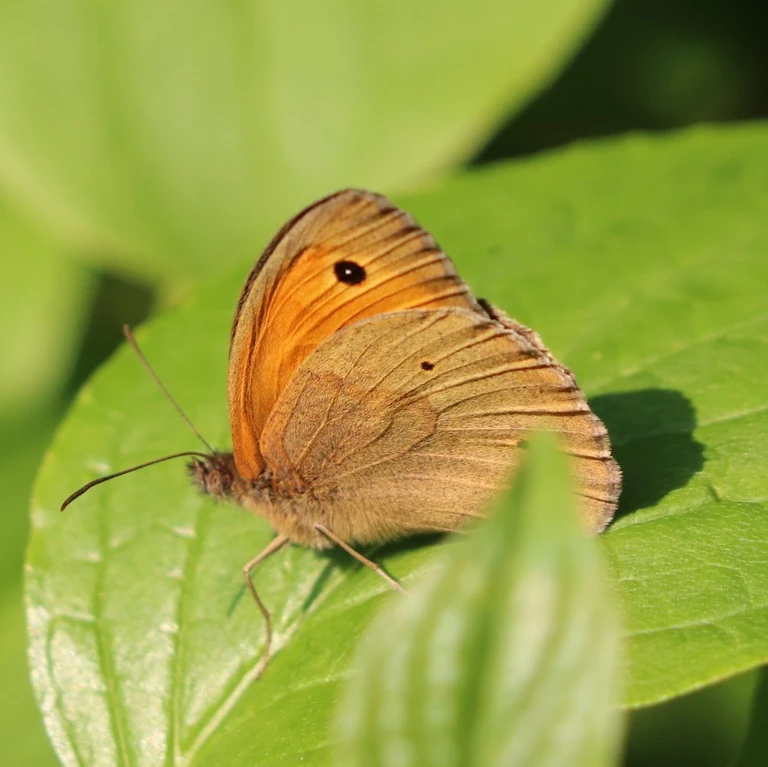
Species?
Maniola jurtina
